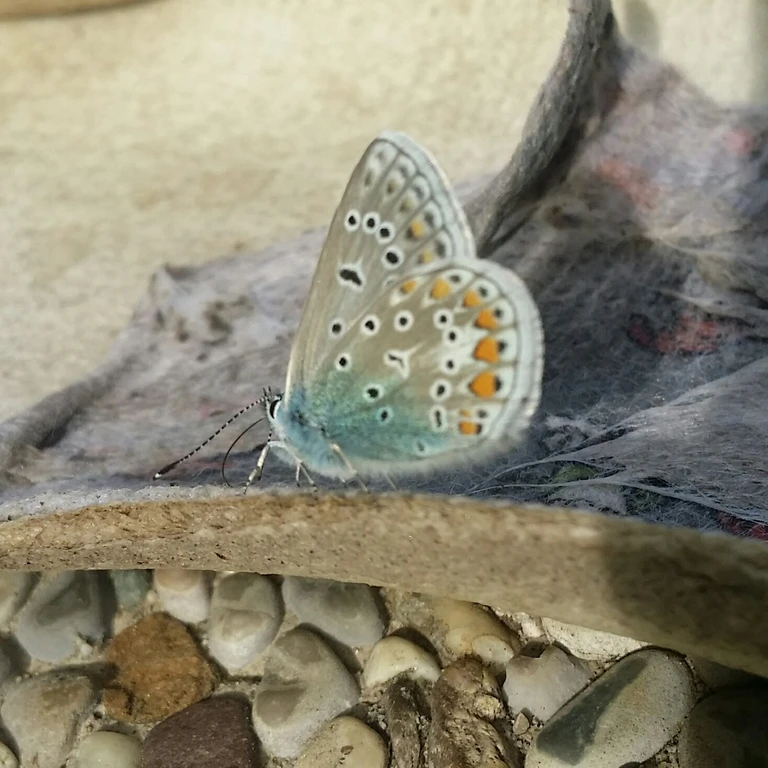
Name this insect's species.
Polyommatus icarus
